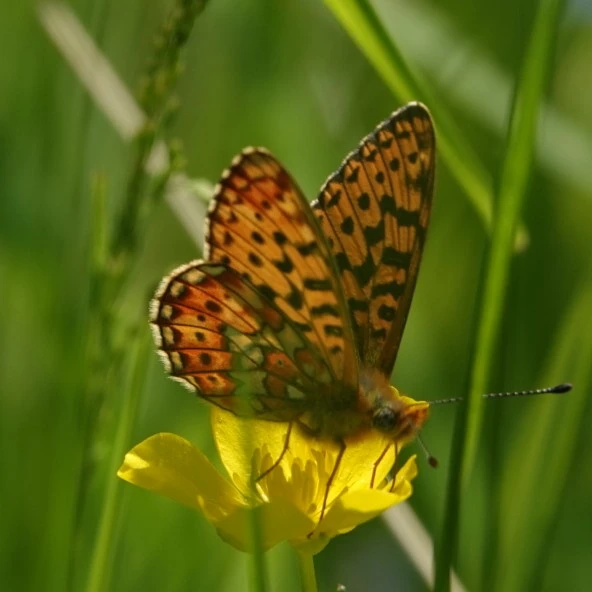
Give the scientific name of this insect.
Boloria euphrosyne (also Clossiana euphrosyne)
